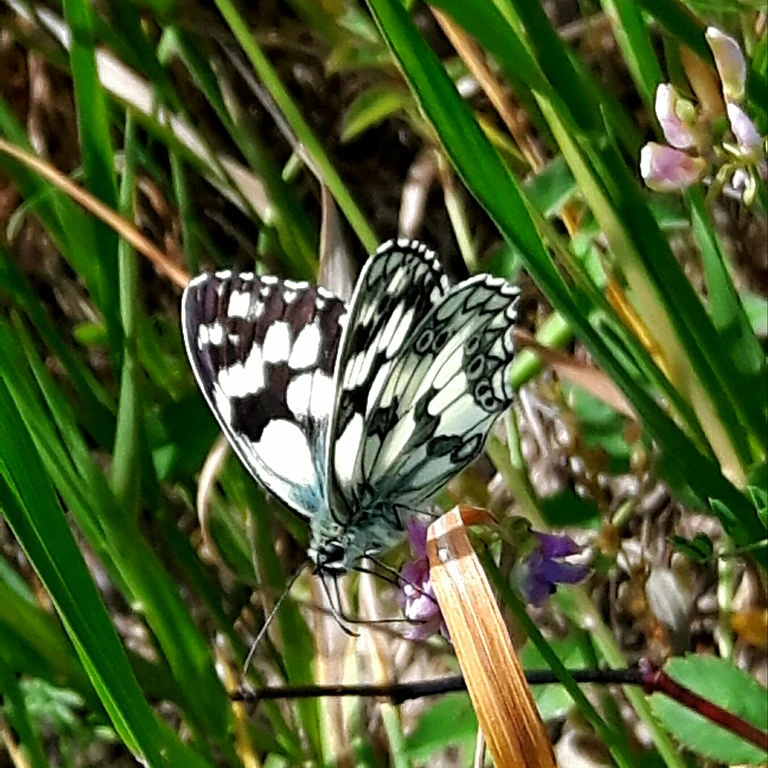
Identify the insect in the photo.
Melanargia galathea
